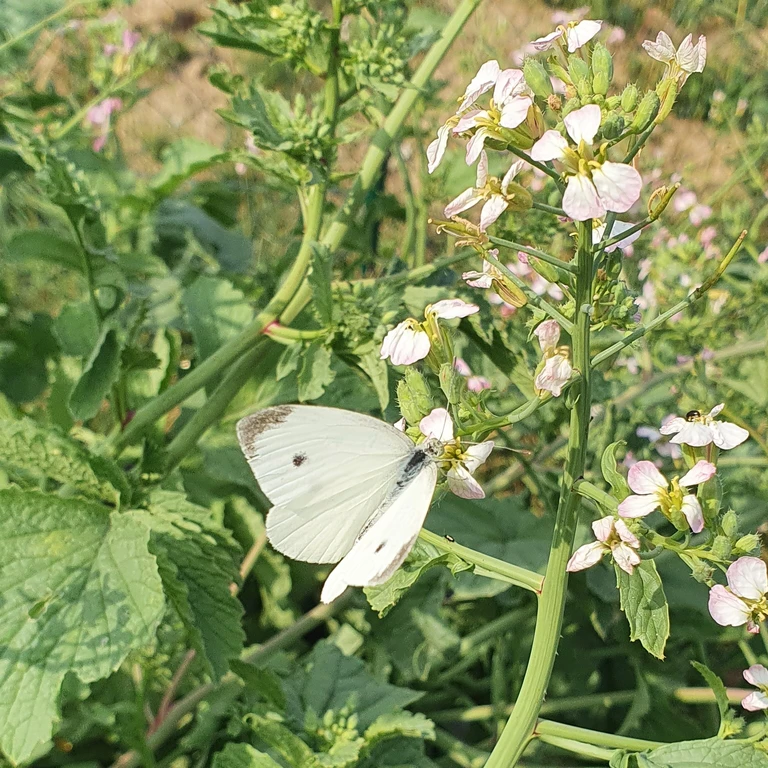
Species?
Pieris rapae
